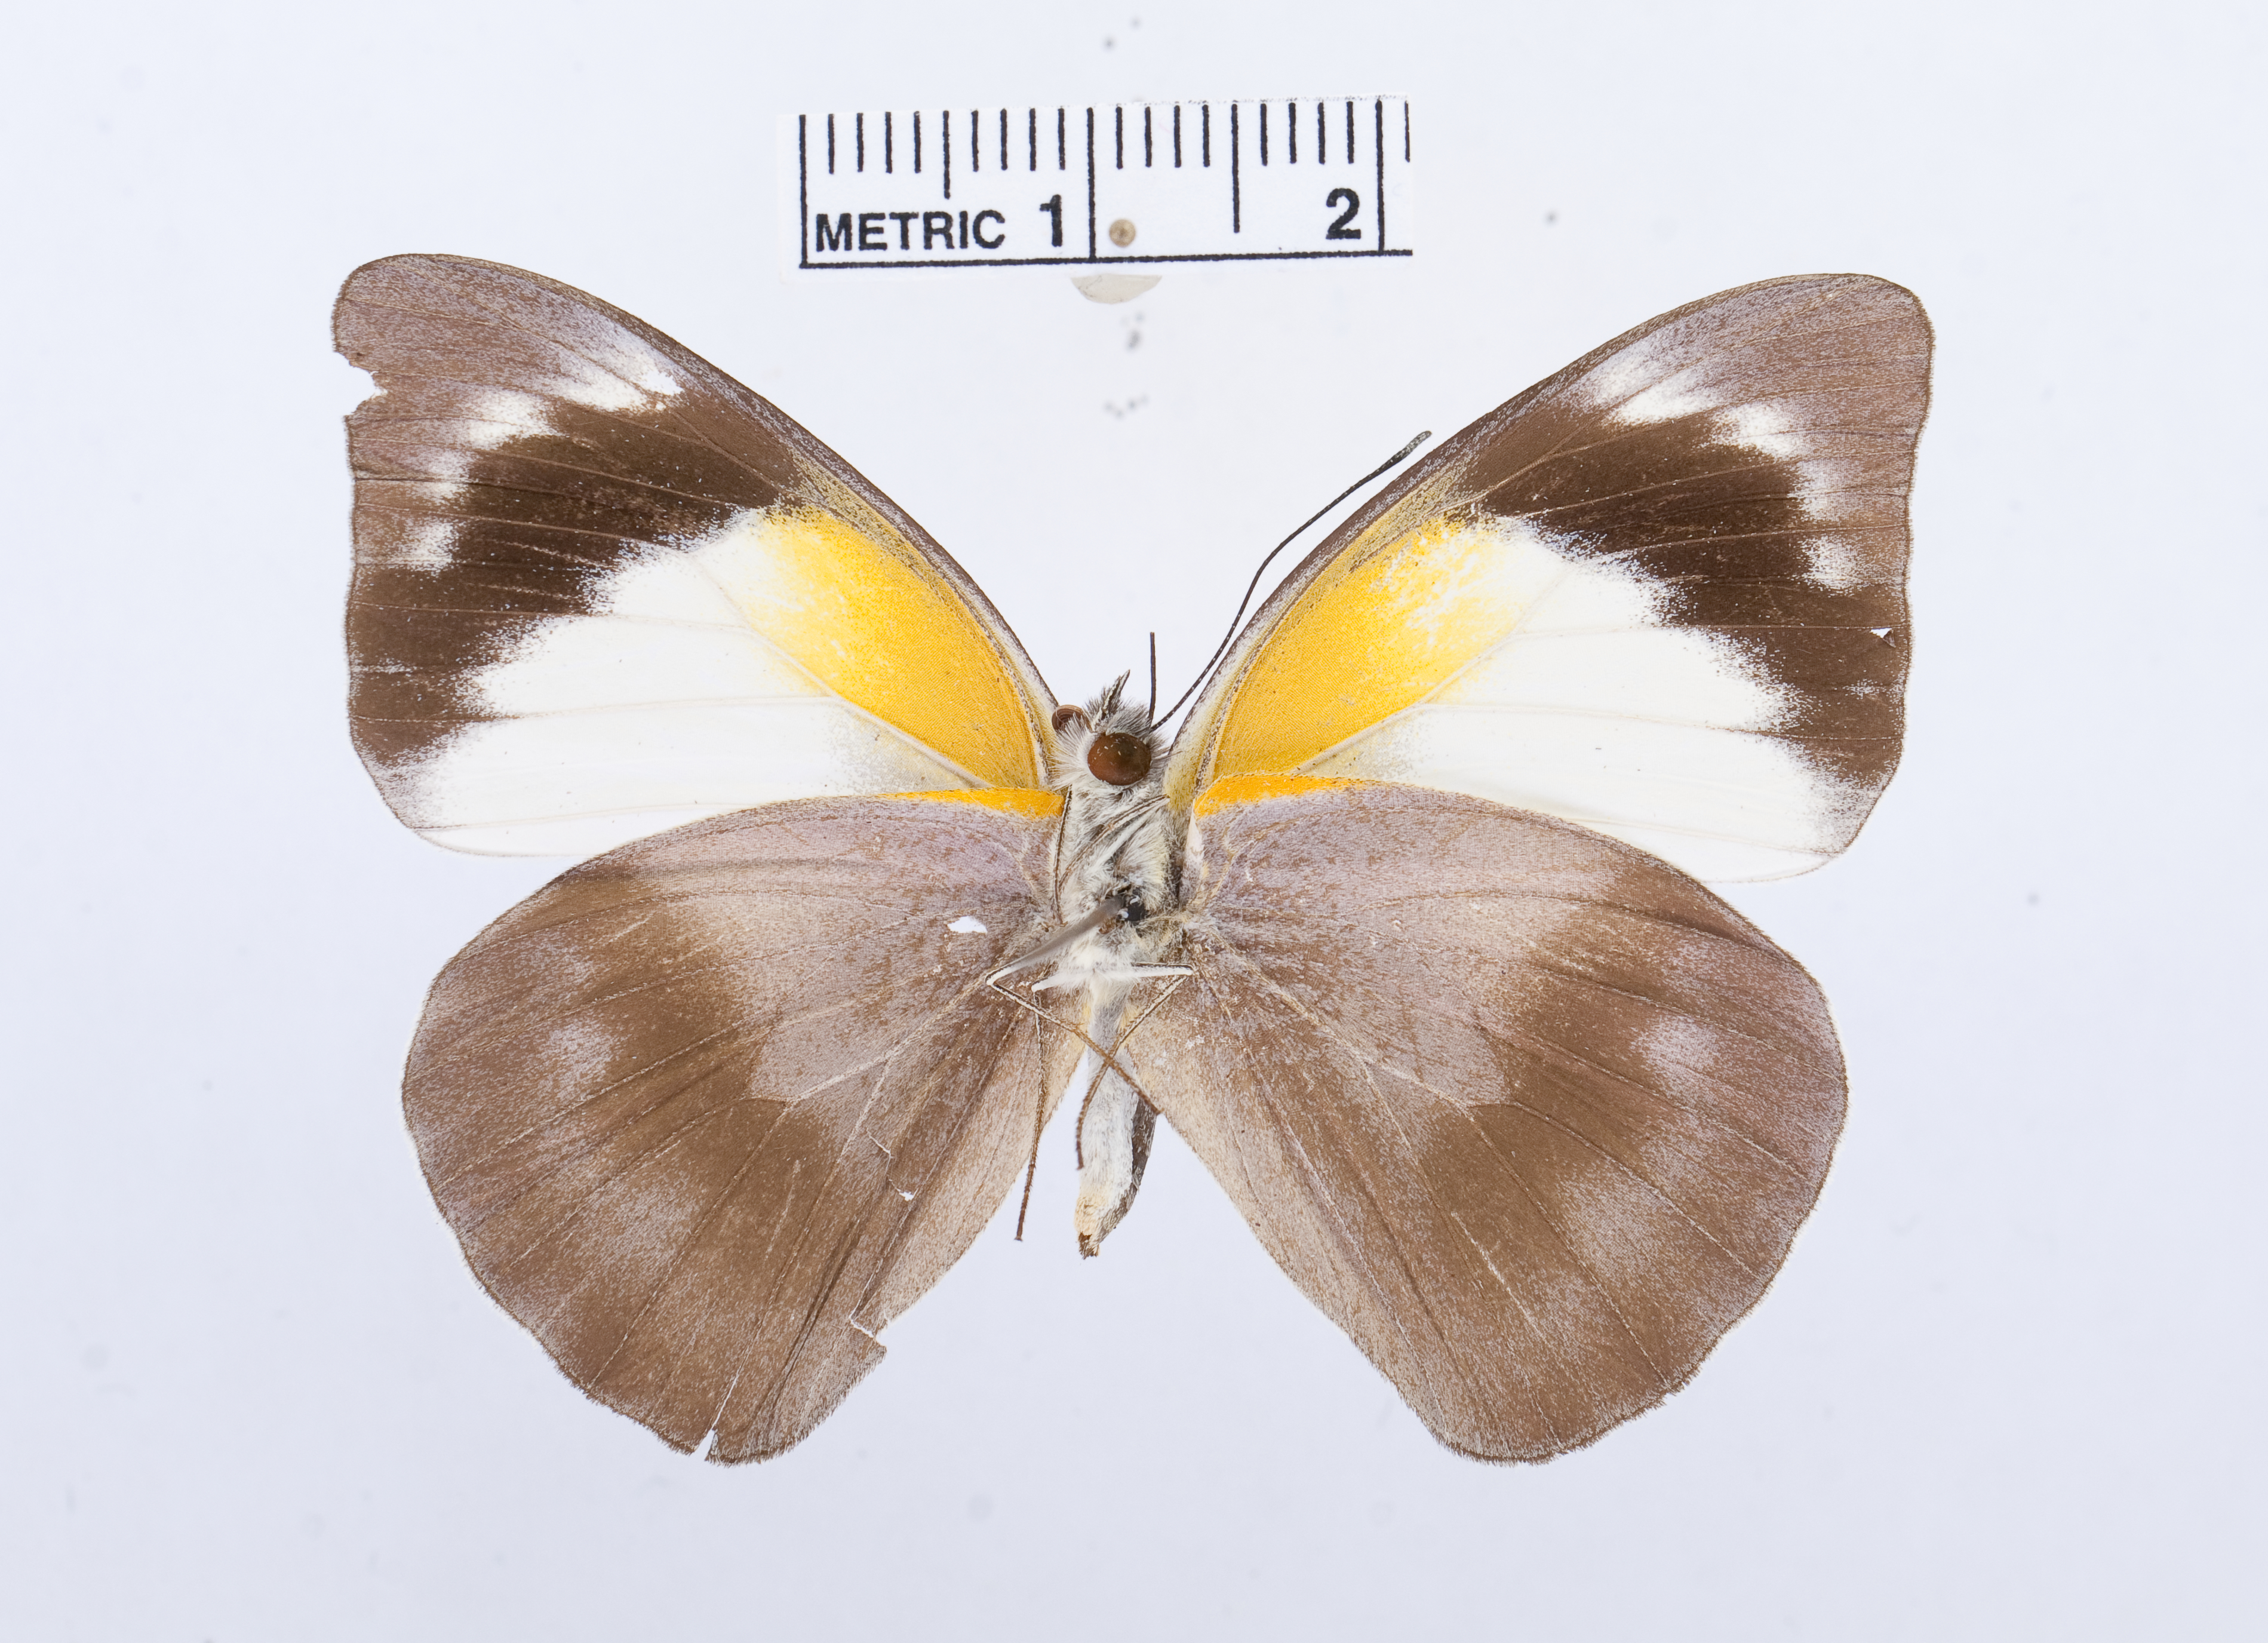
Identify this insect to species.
Appias melania
